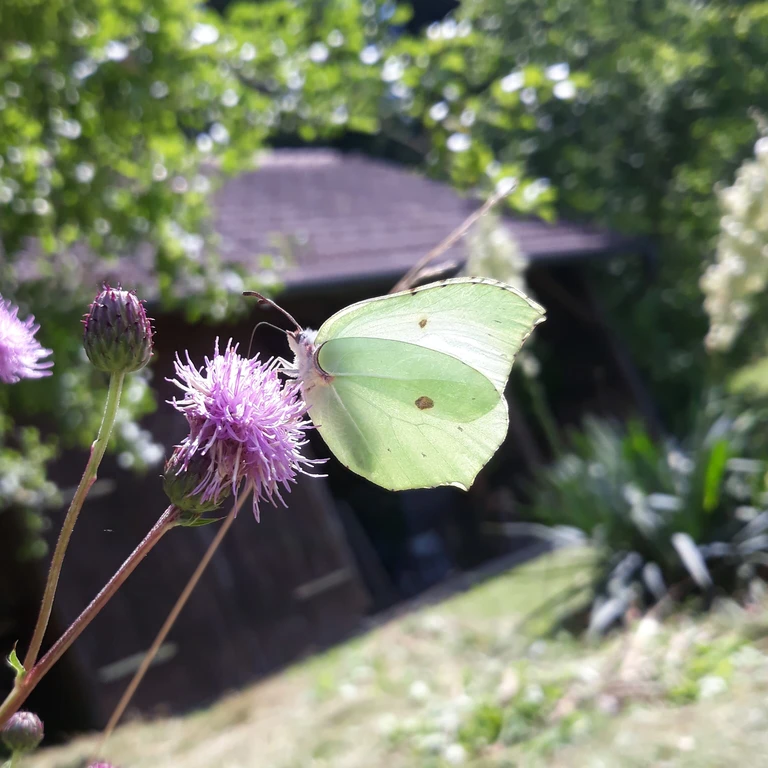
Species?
Gonepteryx rhamni
